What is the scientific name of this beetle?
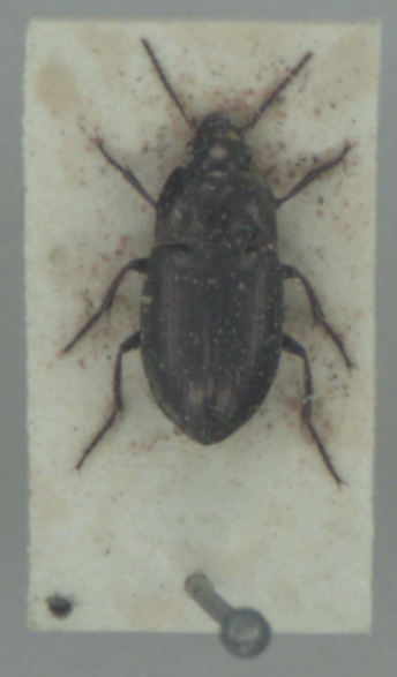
Amara spreta
